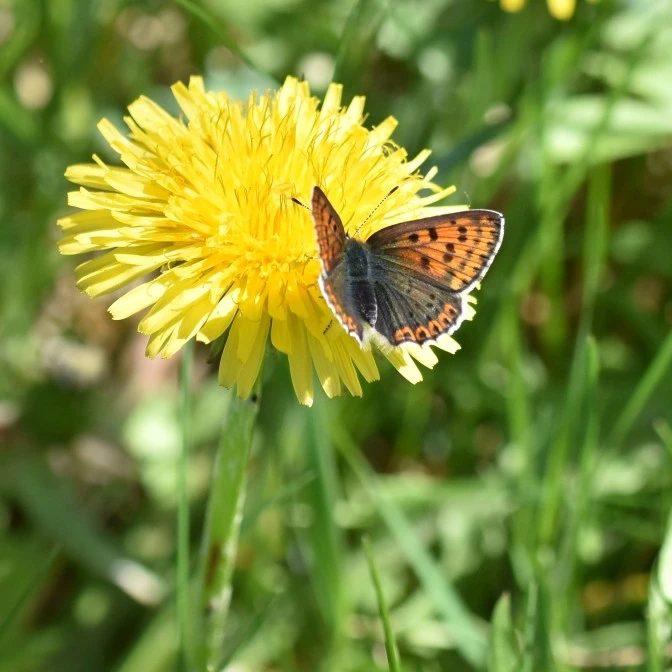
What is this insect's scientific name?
Lycaena tityrus (also Loweia tityrus)
